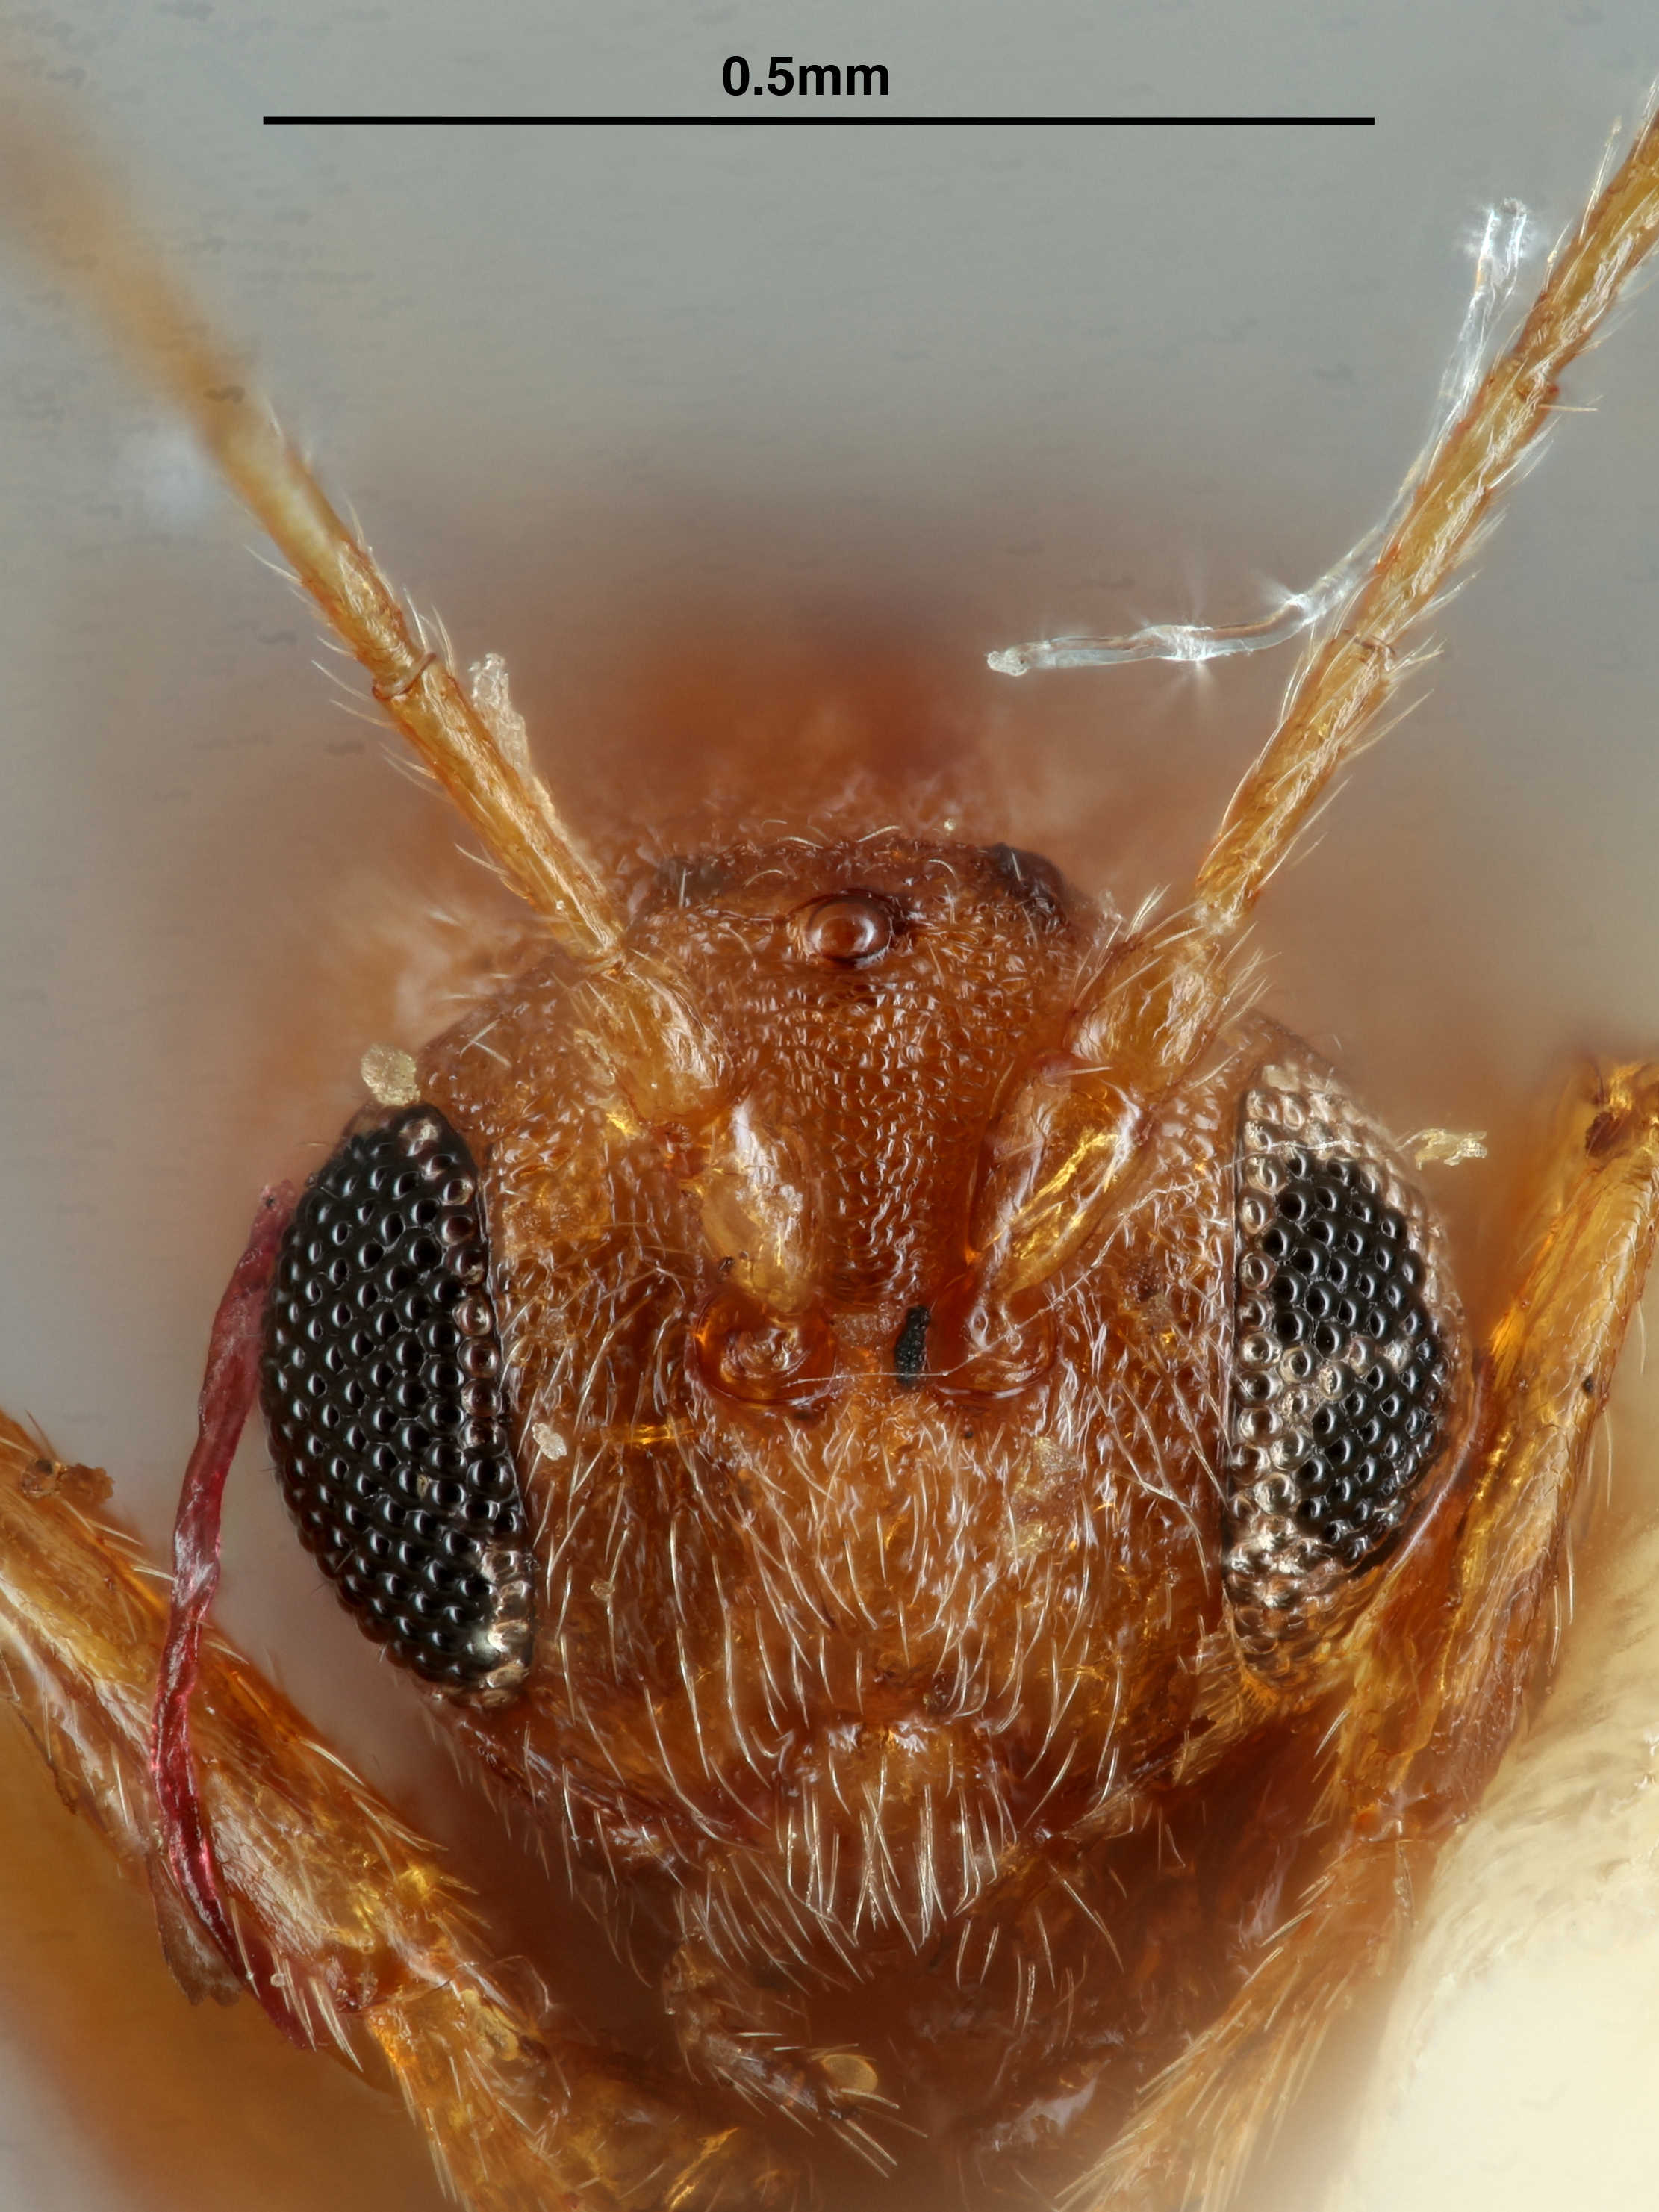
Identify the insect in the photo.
Andricus stellulus
